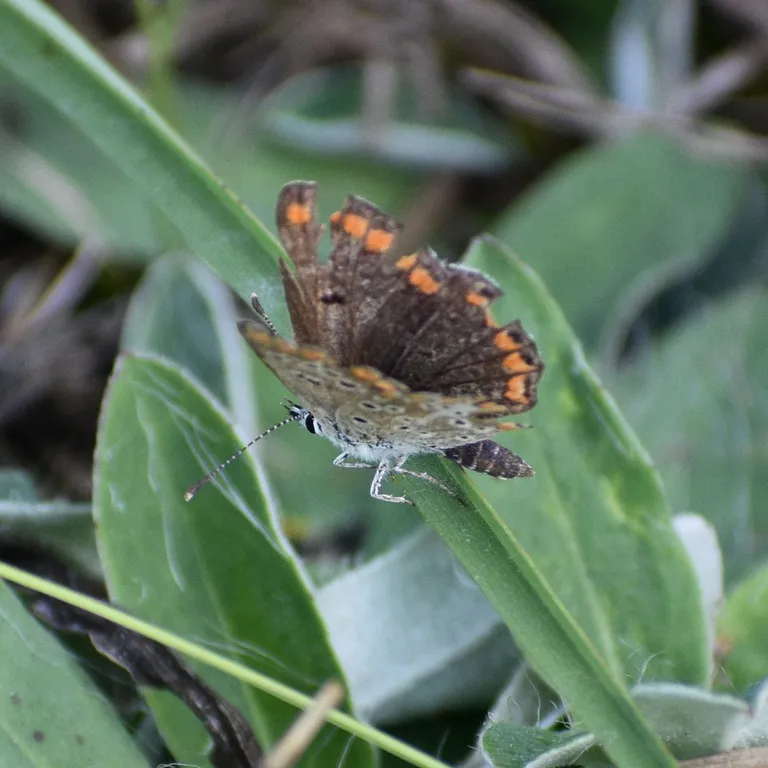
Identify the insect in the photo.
Aricia agestis/artaxerxes
